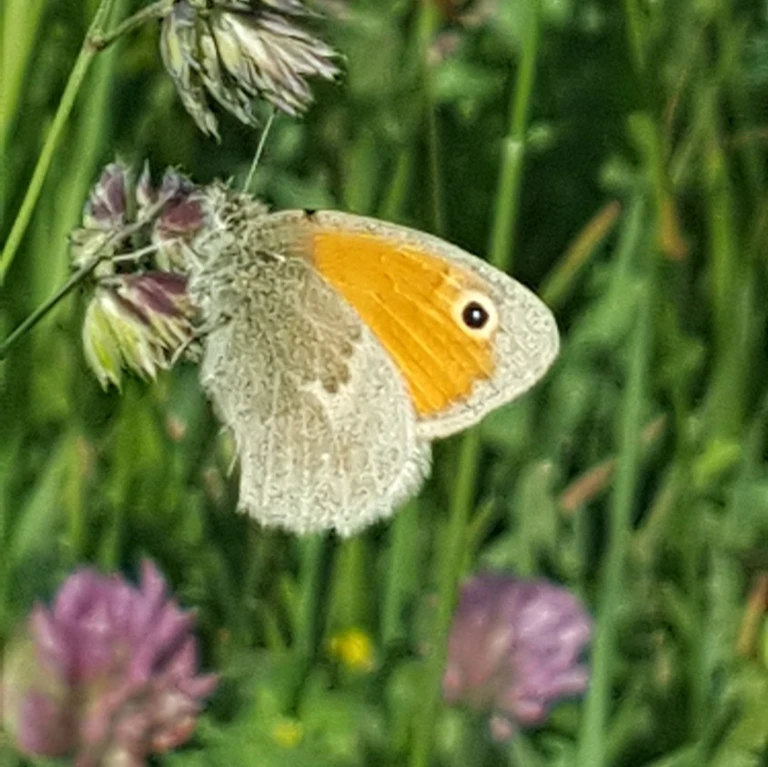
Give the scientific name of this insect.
Coenonympha pamphilus
